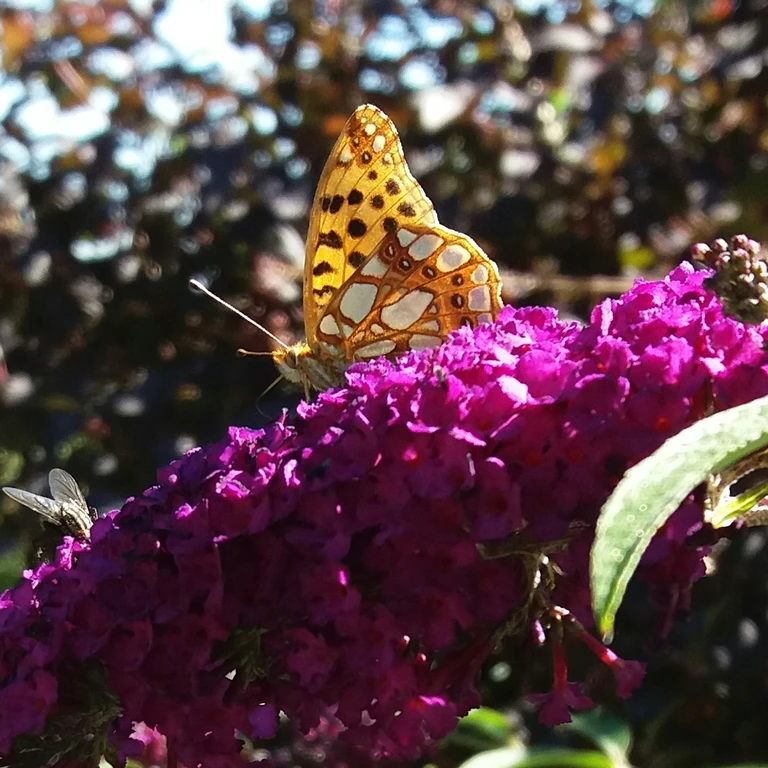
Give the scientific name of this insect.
Issoria lathonia
